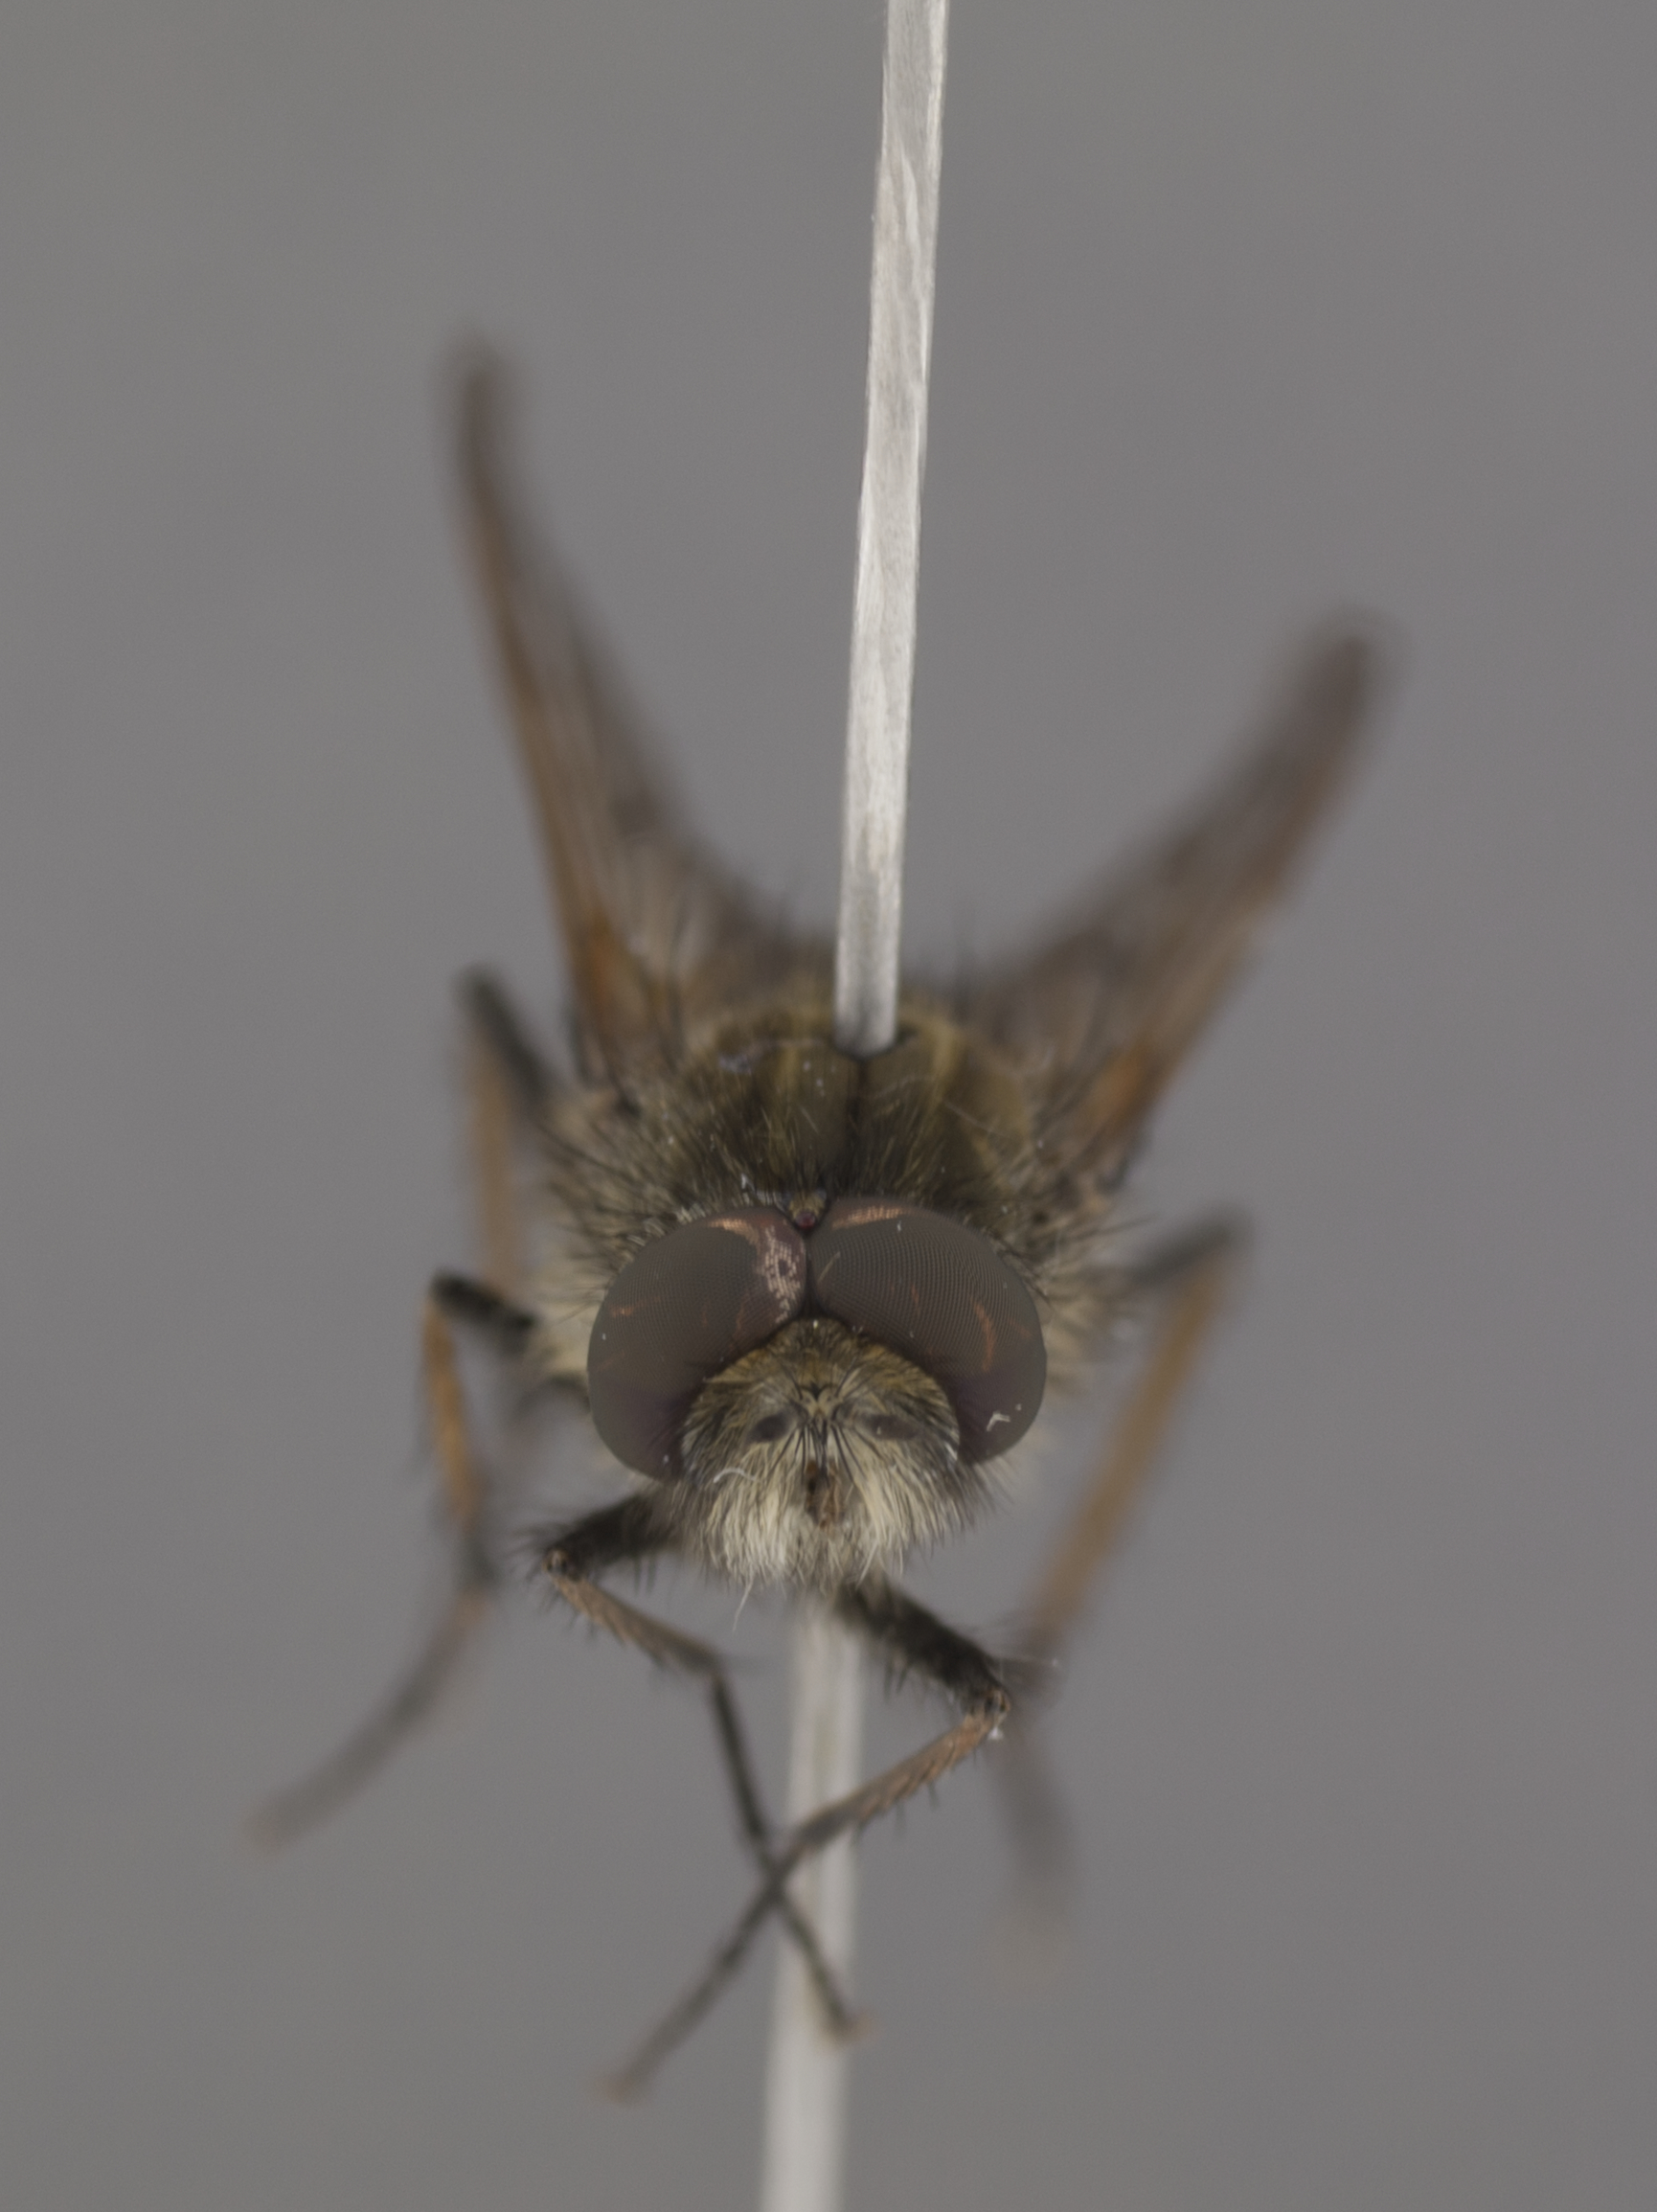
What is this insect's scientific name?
Thereva plebeja
